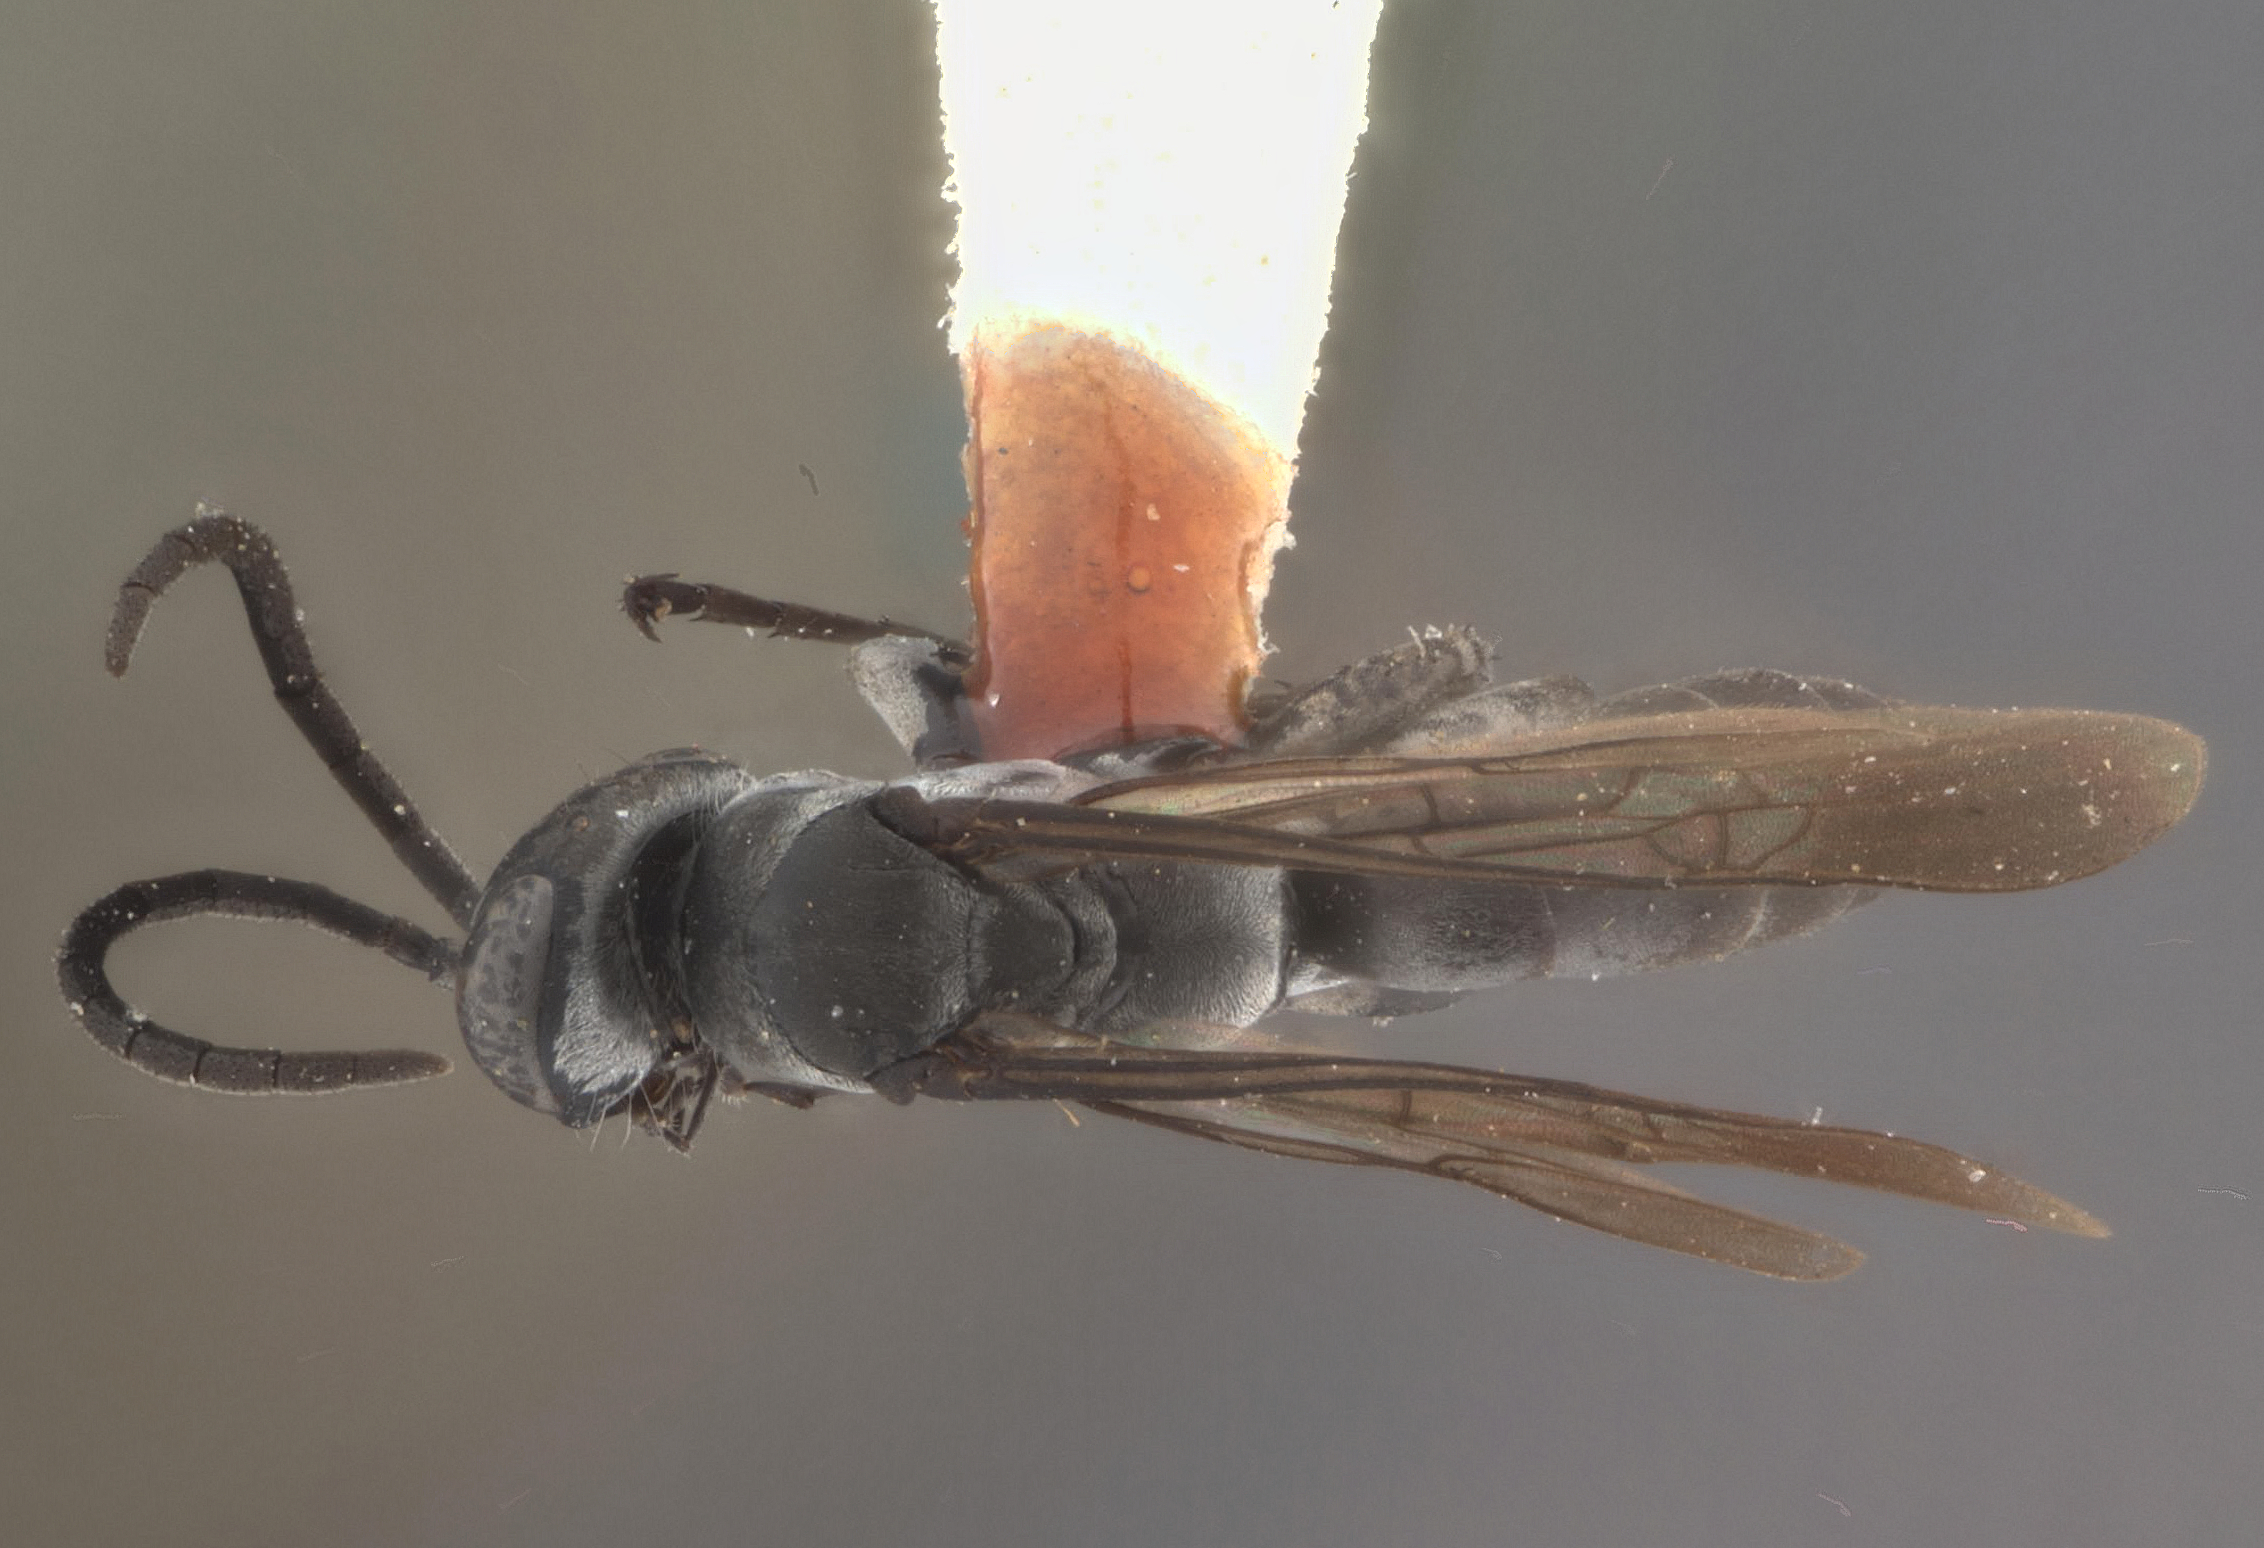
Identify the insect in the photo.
Pompilus paruius
